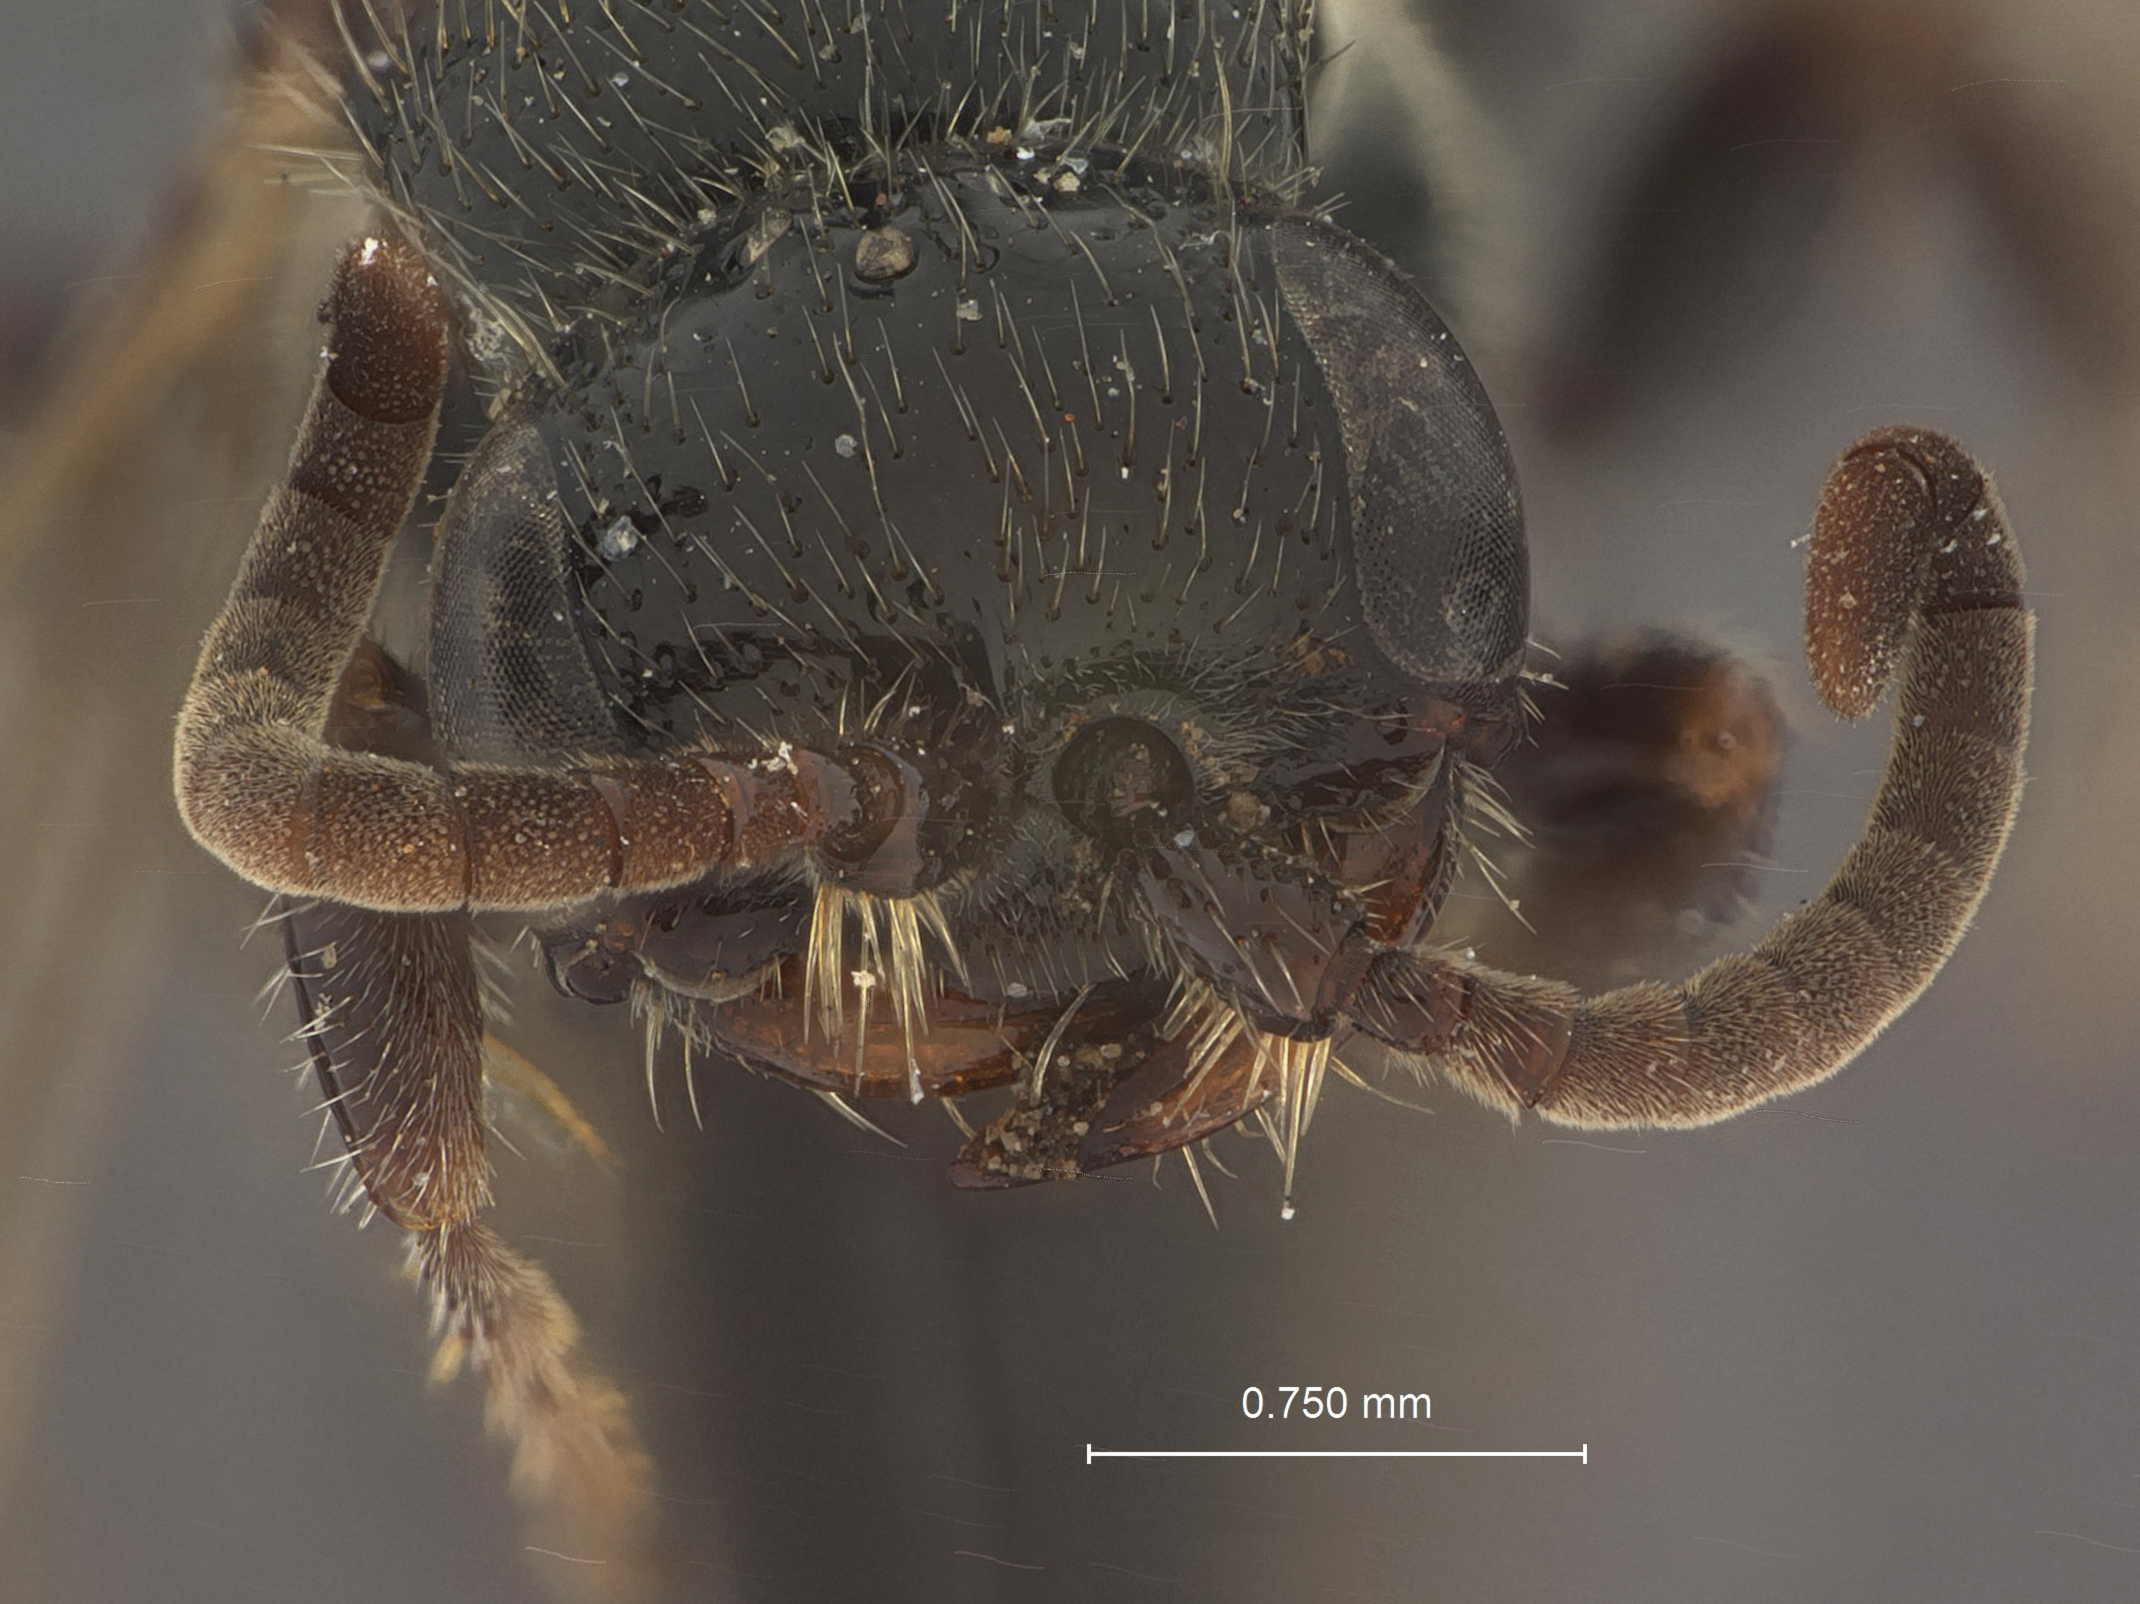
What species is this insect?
Tiphia juliana
